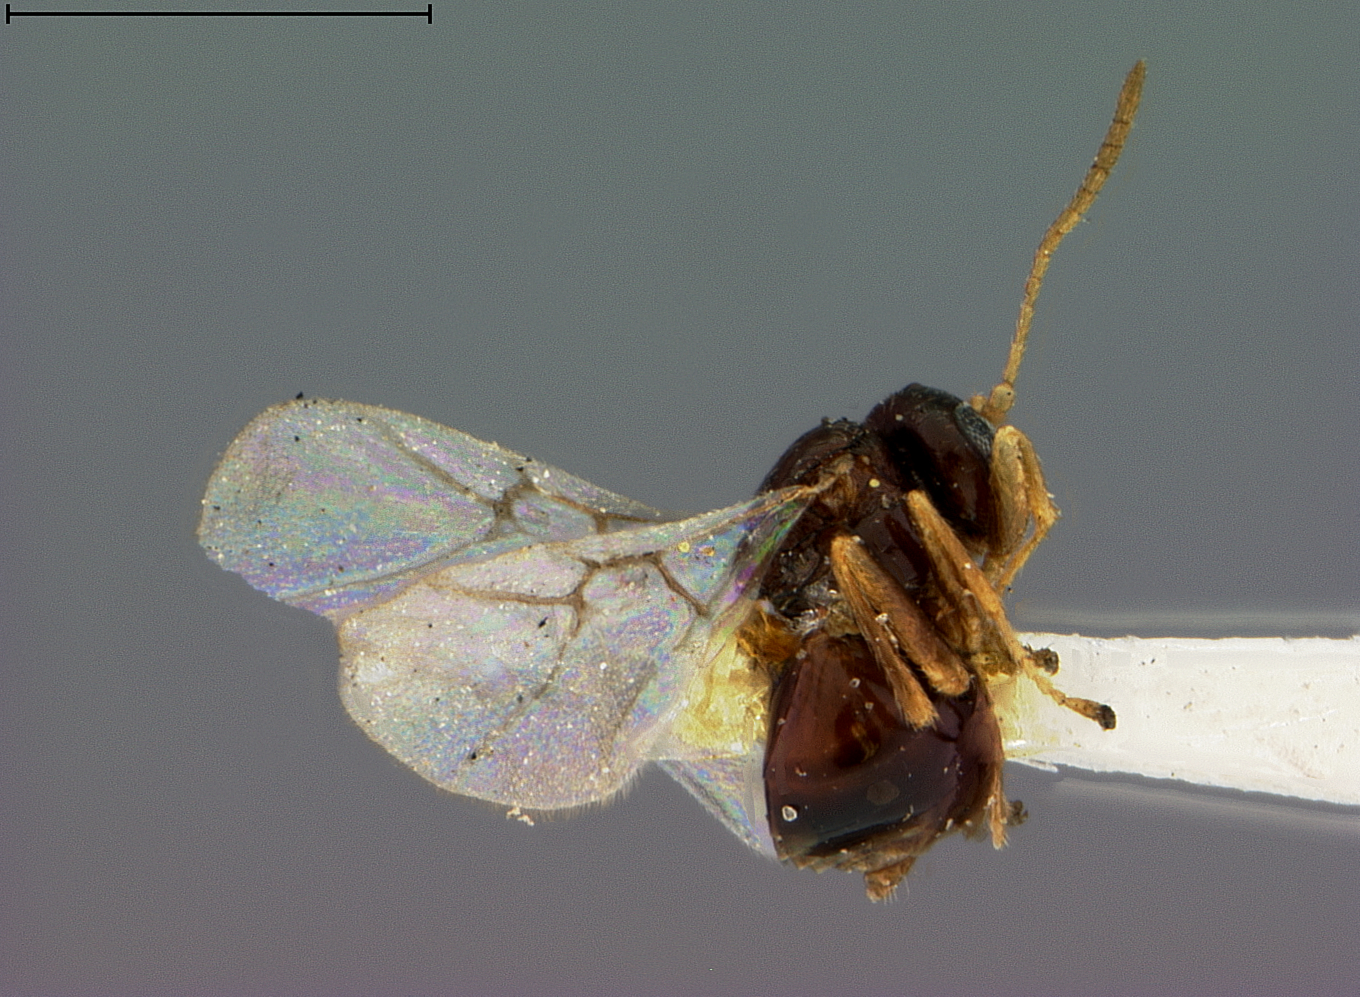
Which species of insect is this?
Dryophanta vesiculoides
